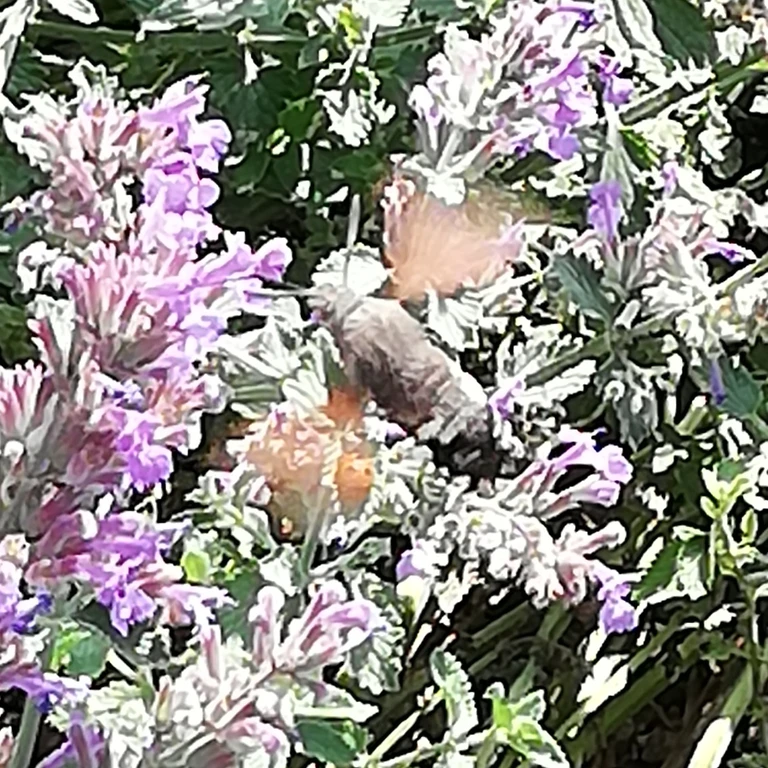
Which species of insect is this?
Macroglossum stellatarum
